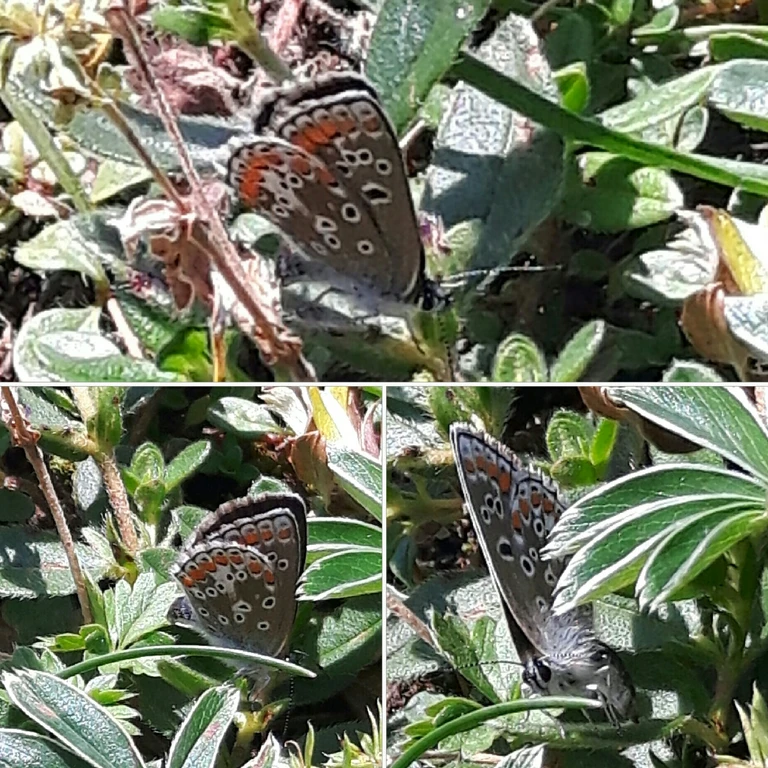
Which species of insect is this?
Aricia agestis/artaxerxes
